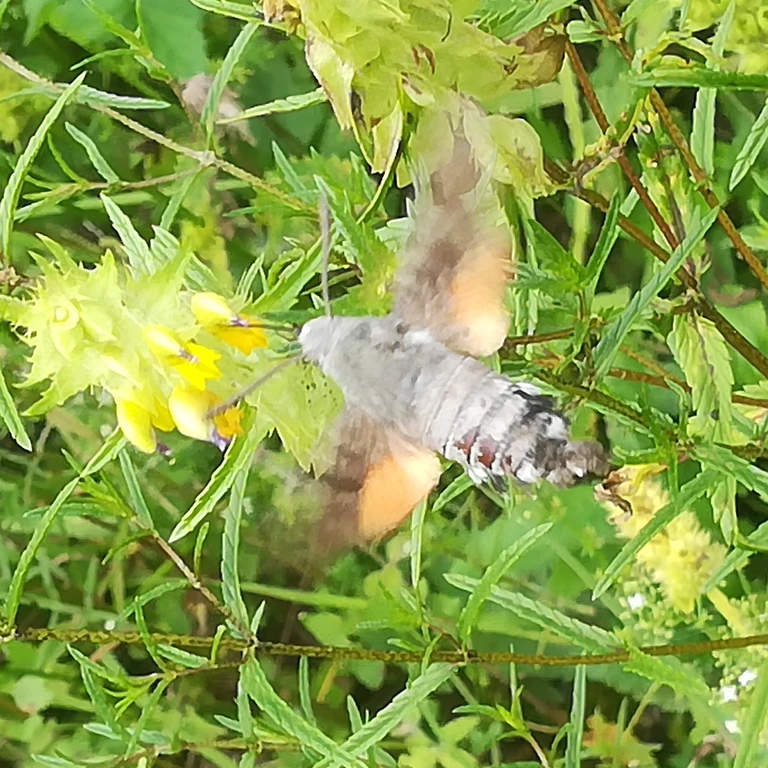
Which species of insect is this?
Macroglossum stellatarum
